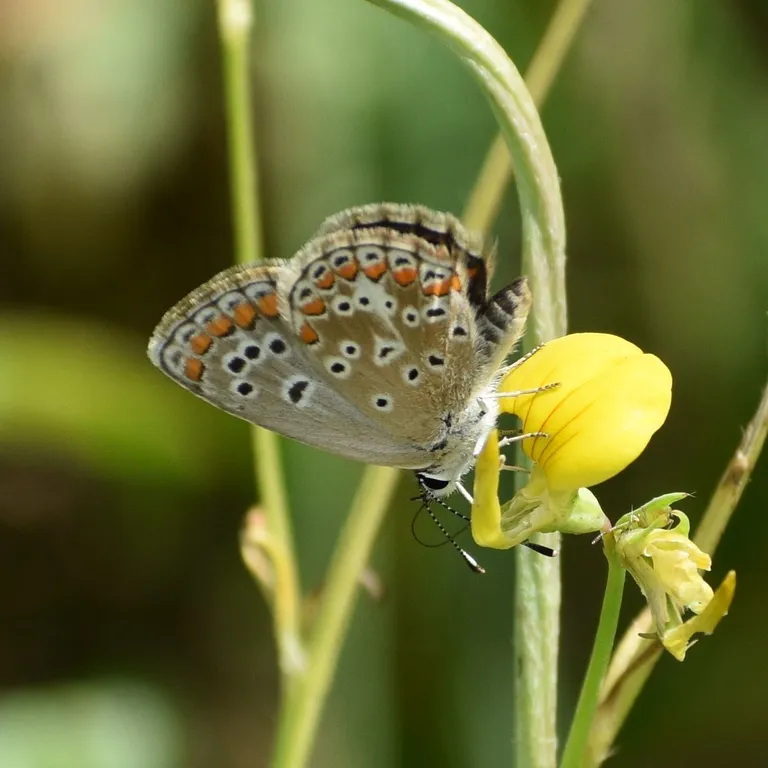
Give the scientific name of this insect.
Aricia agestis/artaxerxes
